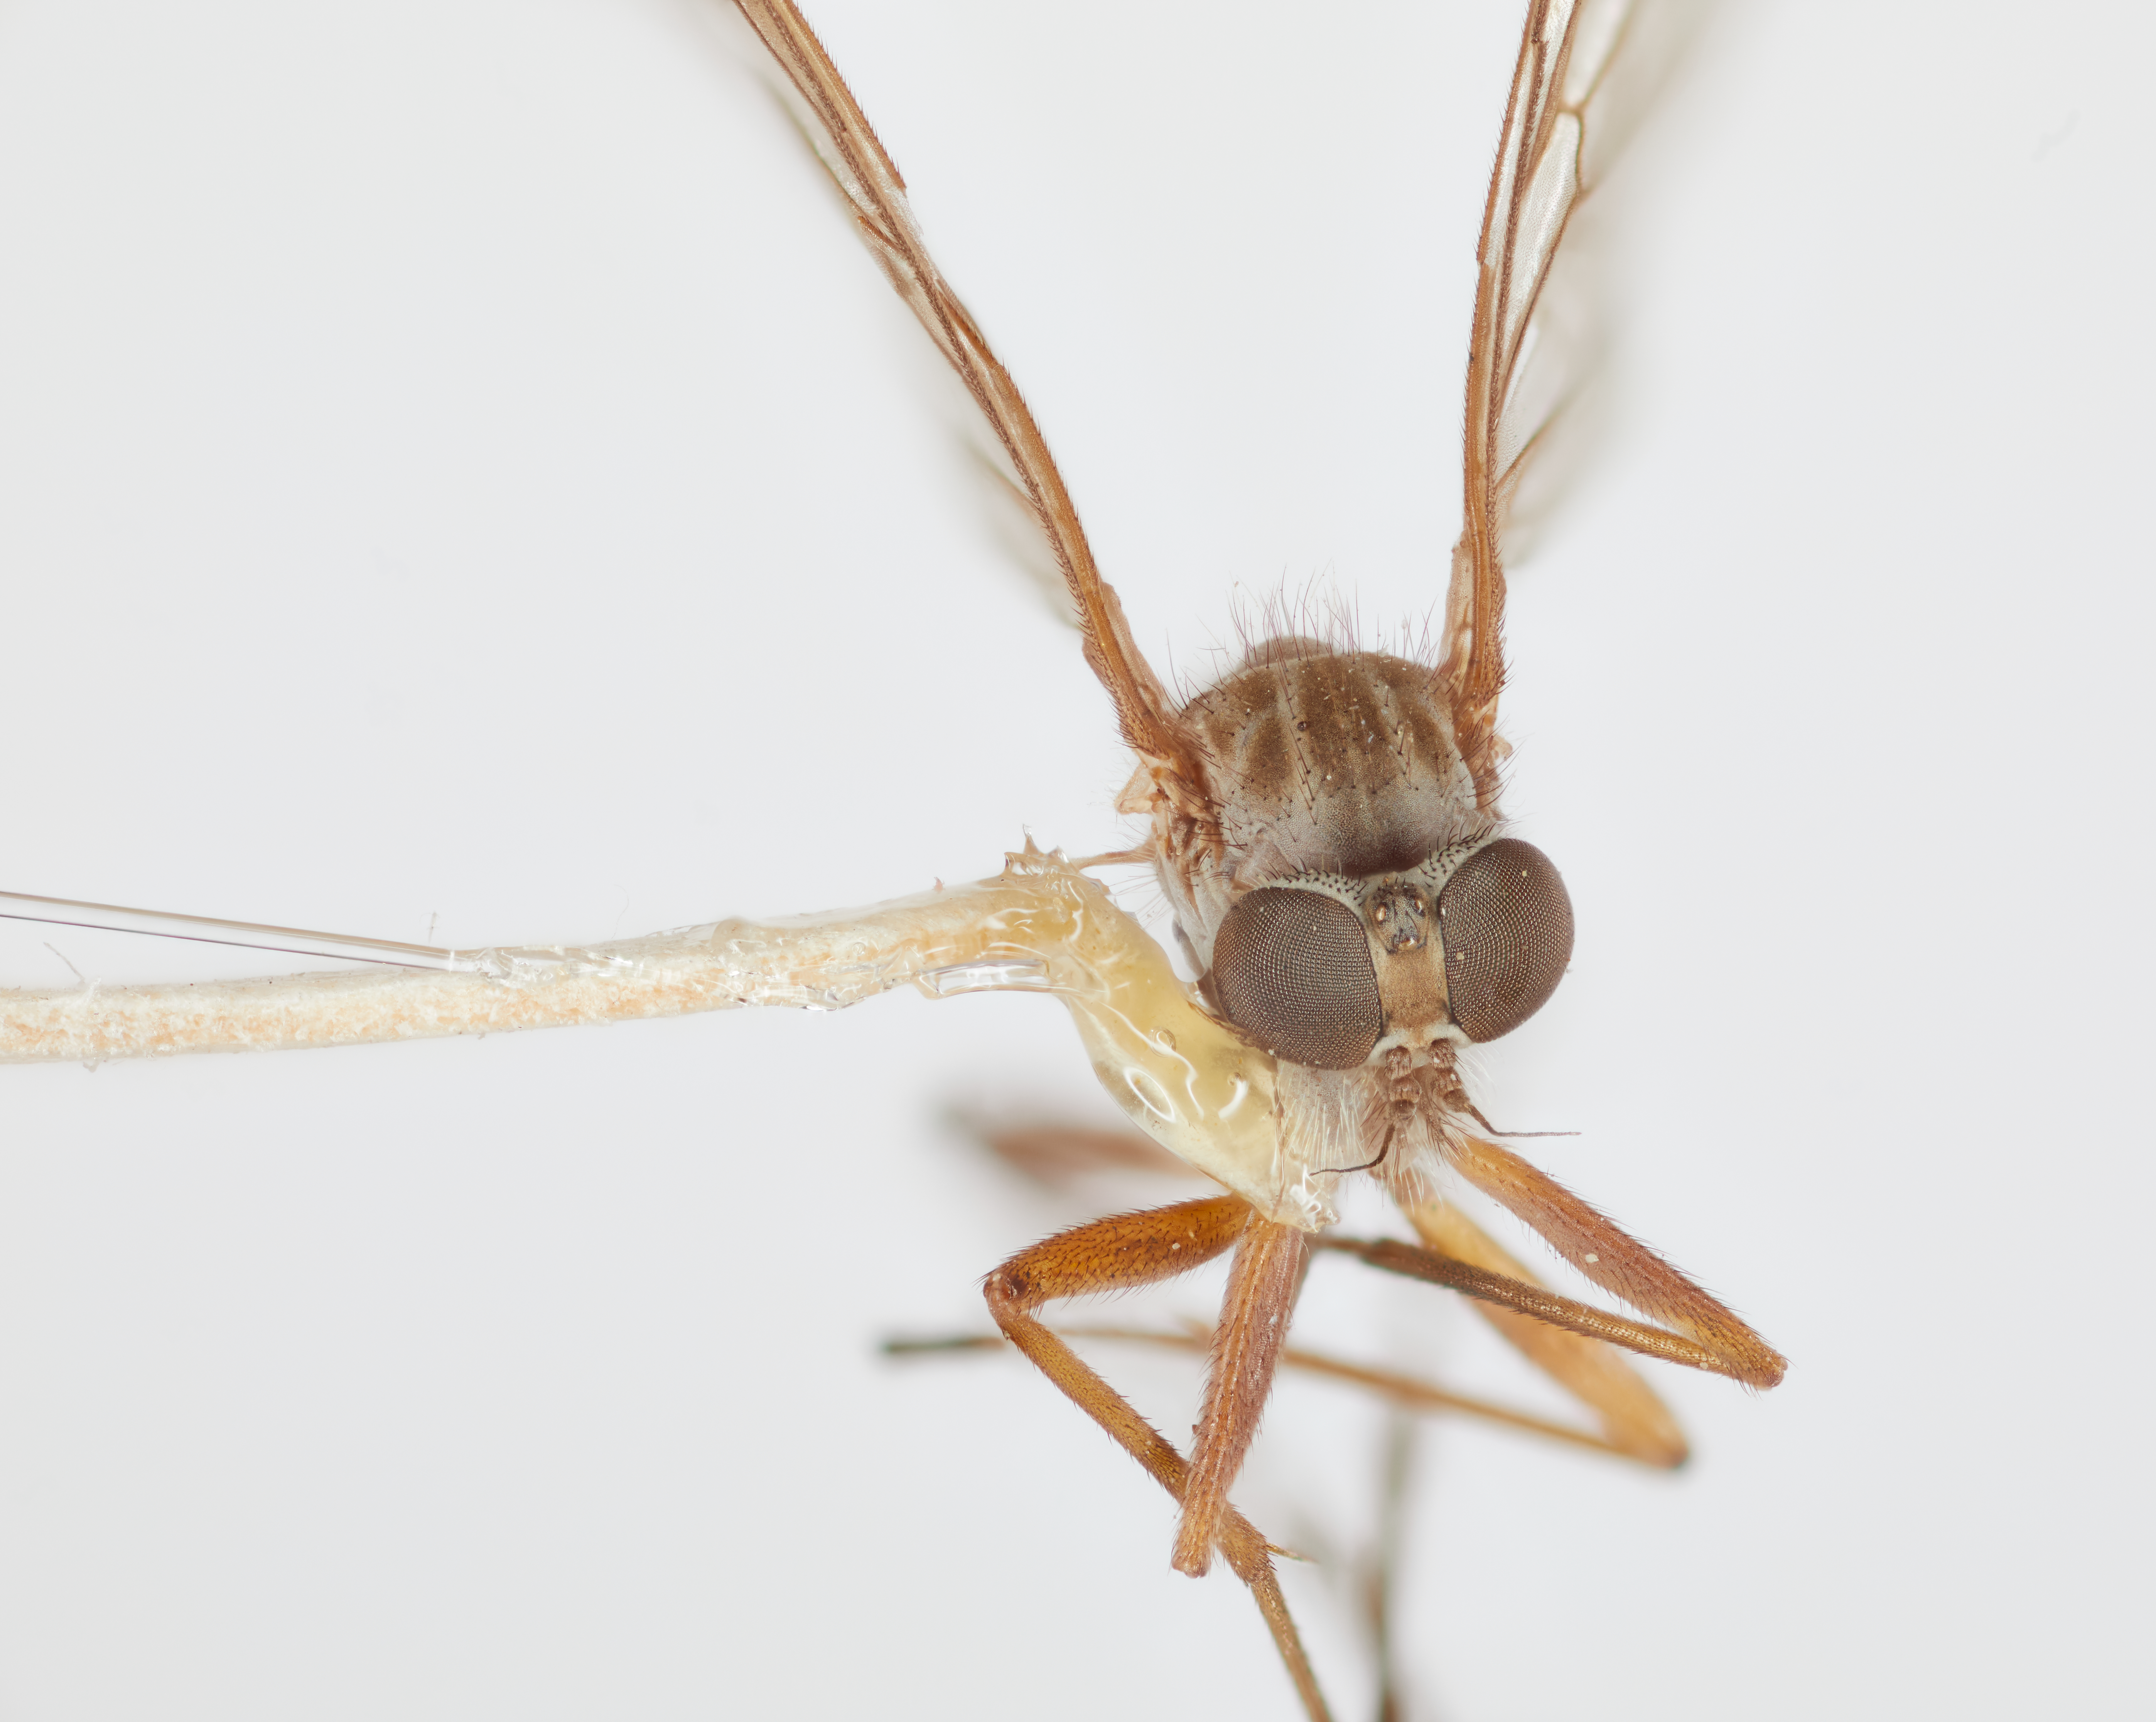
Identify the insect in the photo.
Rhagio pollinosus
